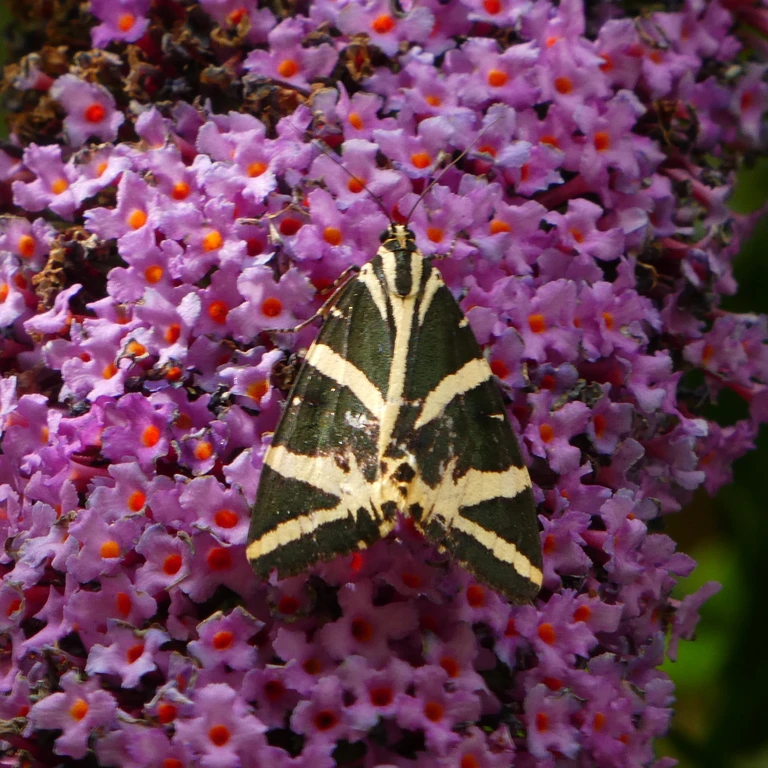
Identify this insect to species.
Euplagia quadripunctaria
